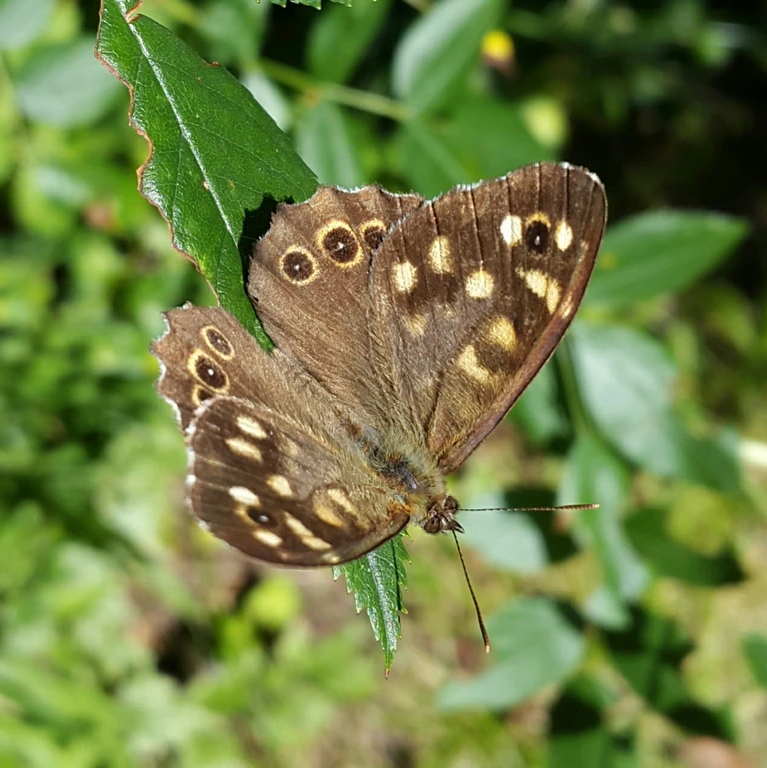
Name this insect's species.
Pararge aegeria
